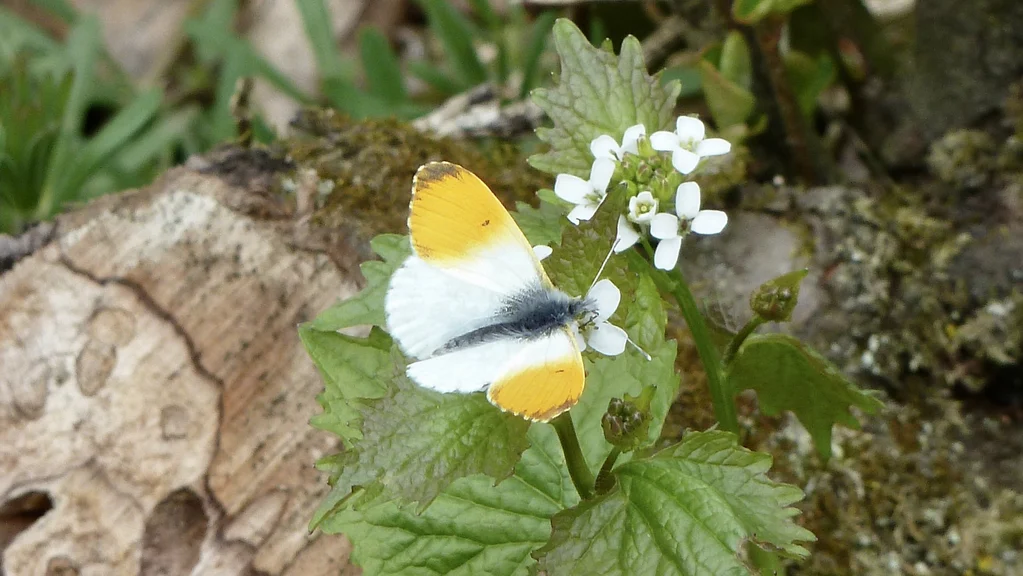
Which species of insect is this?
Anthocharis cardamines
